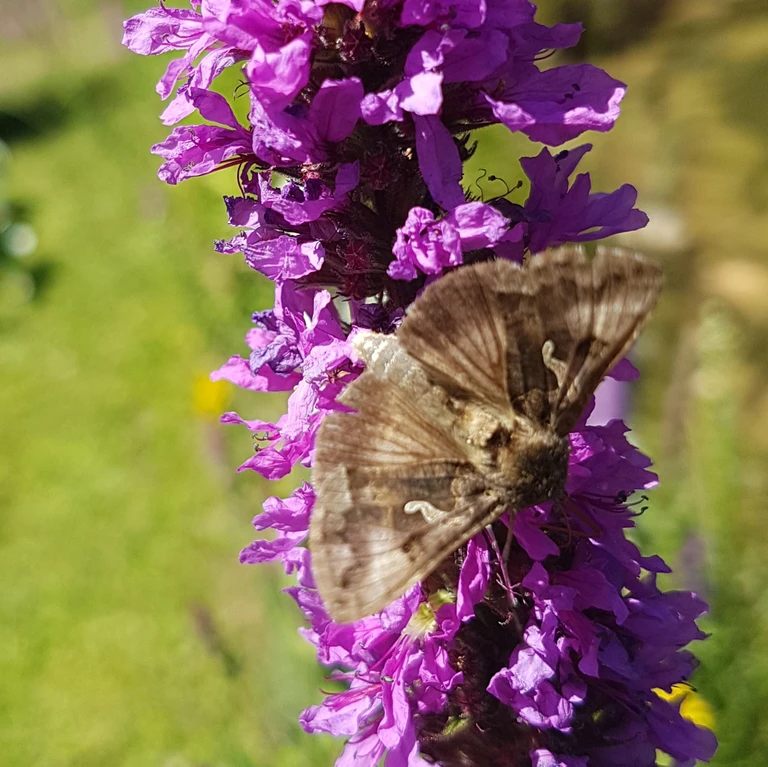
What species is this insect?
Autographa gamma
